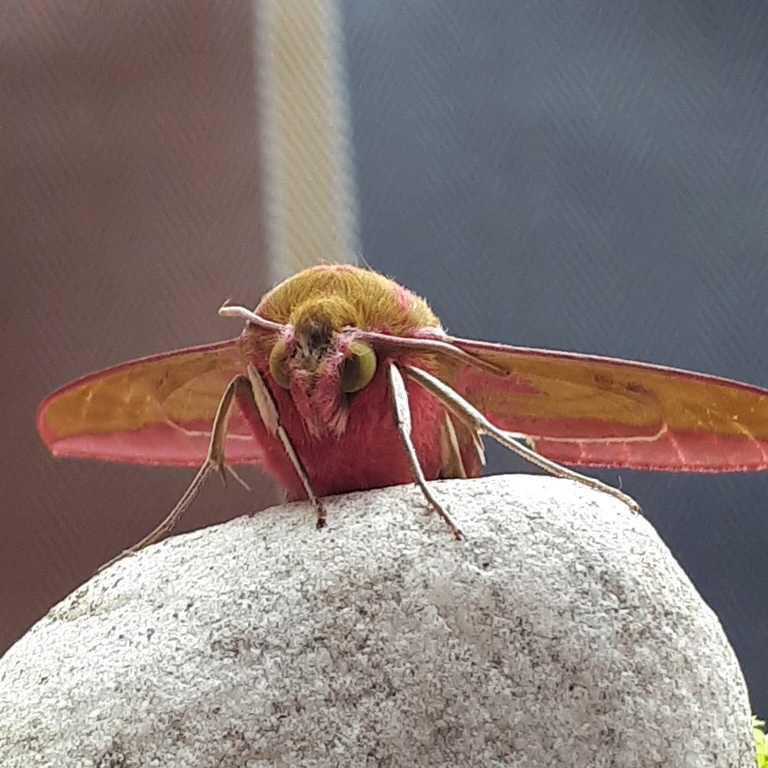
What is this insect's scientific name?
Deilephila elpenor
